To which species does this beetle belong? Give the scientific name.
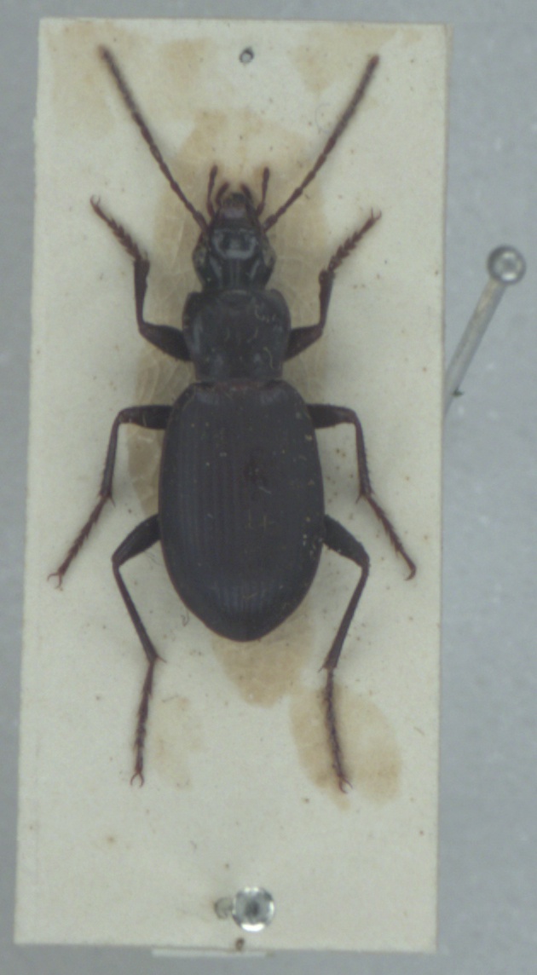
Laemostenus terricola
